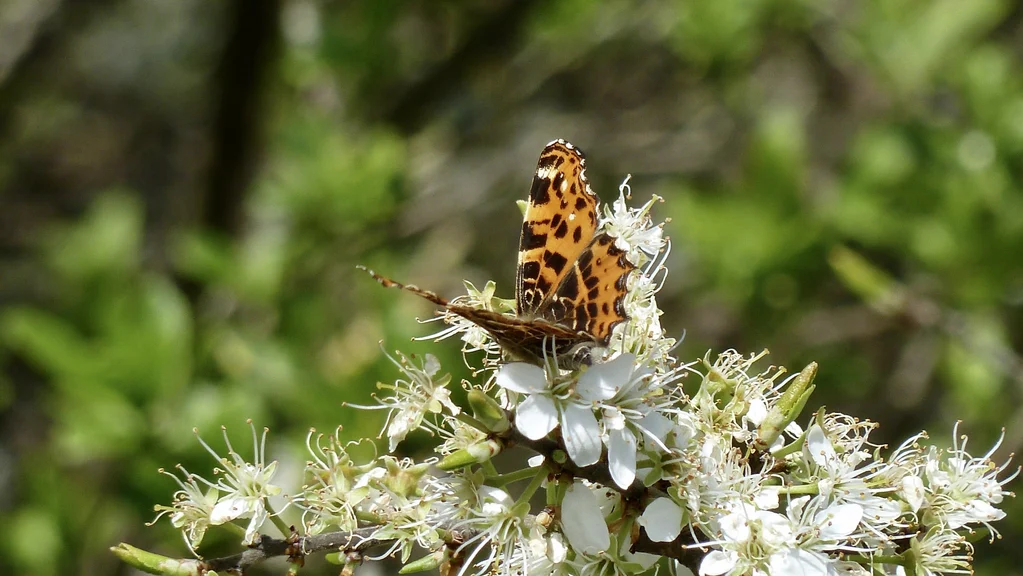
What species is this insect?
Araschnia levana
